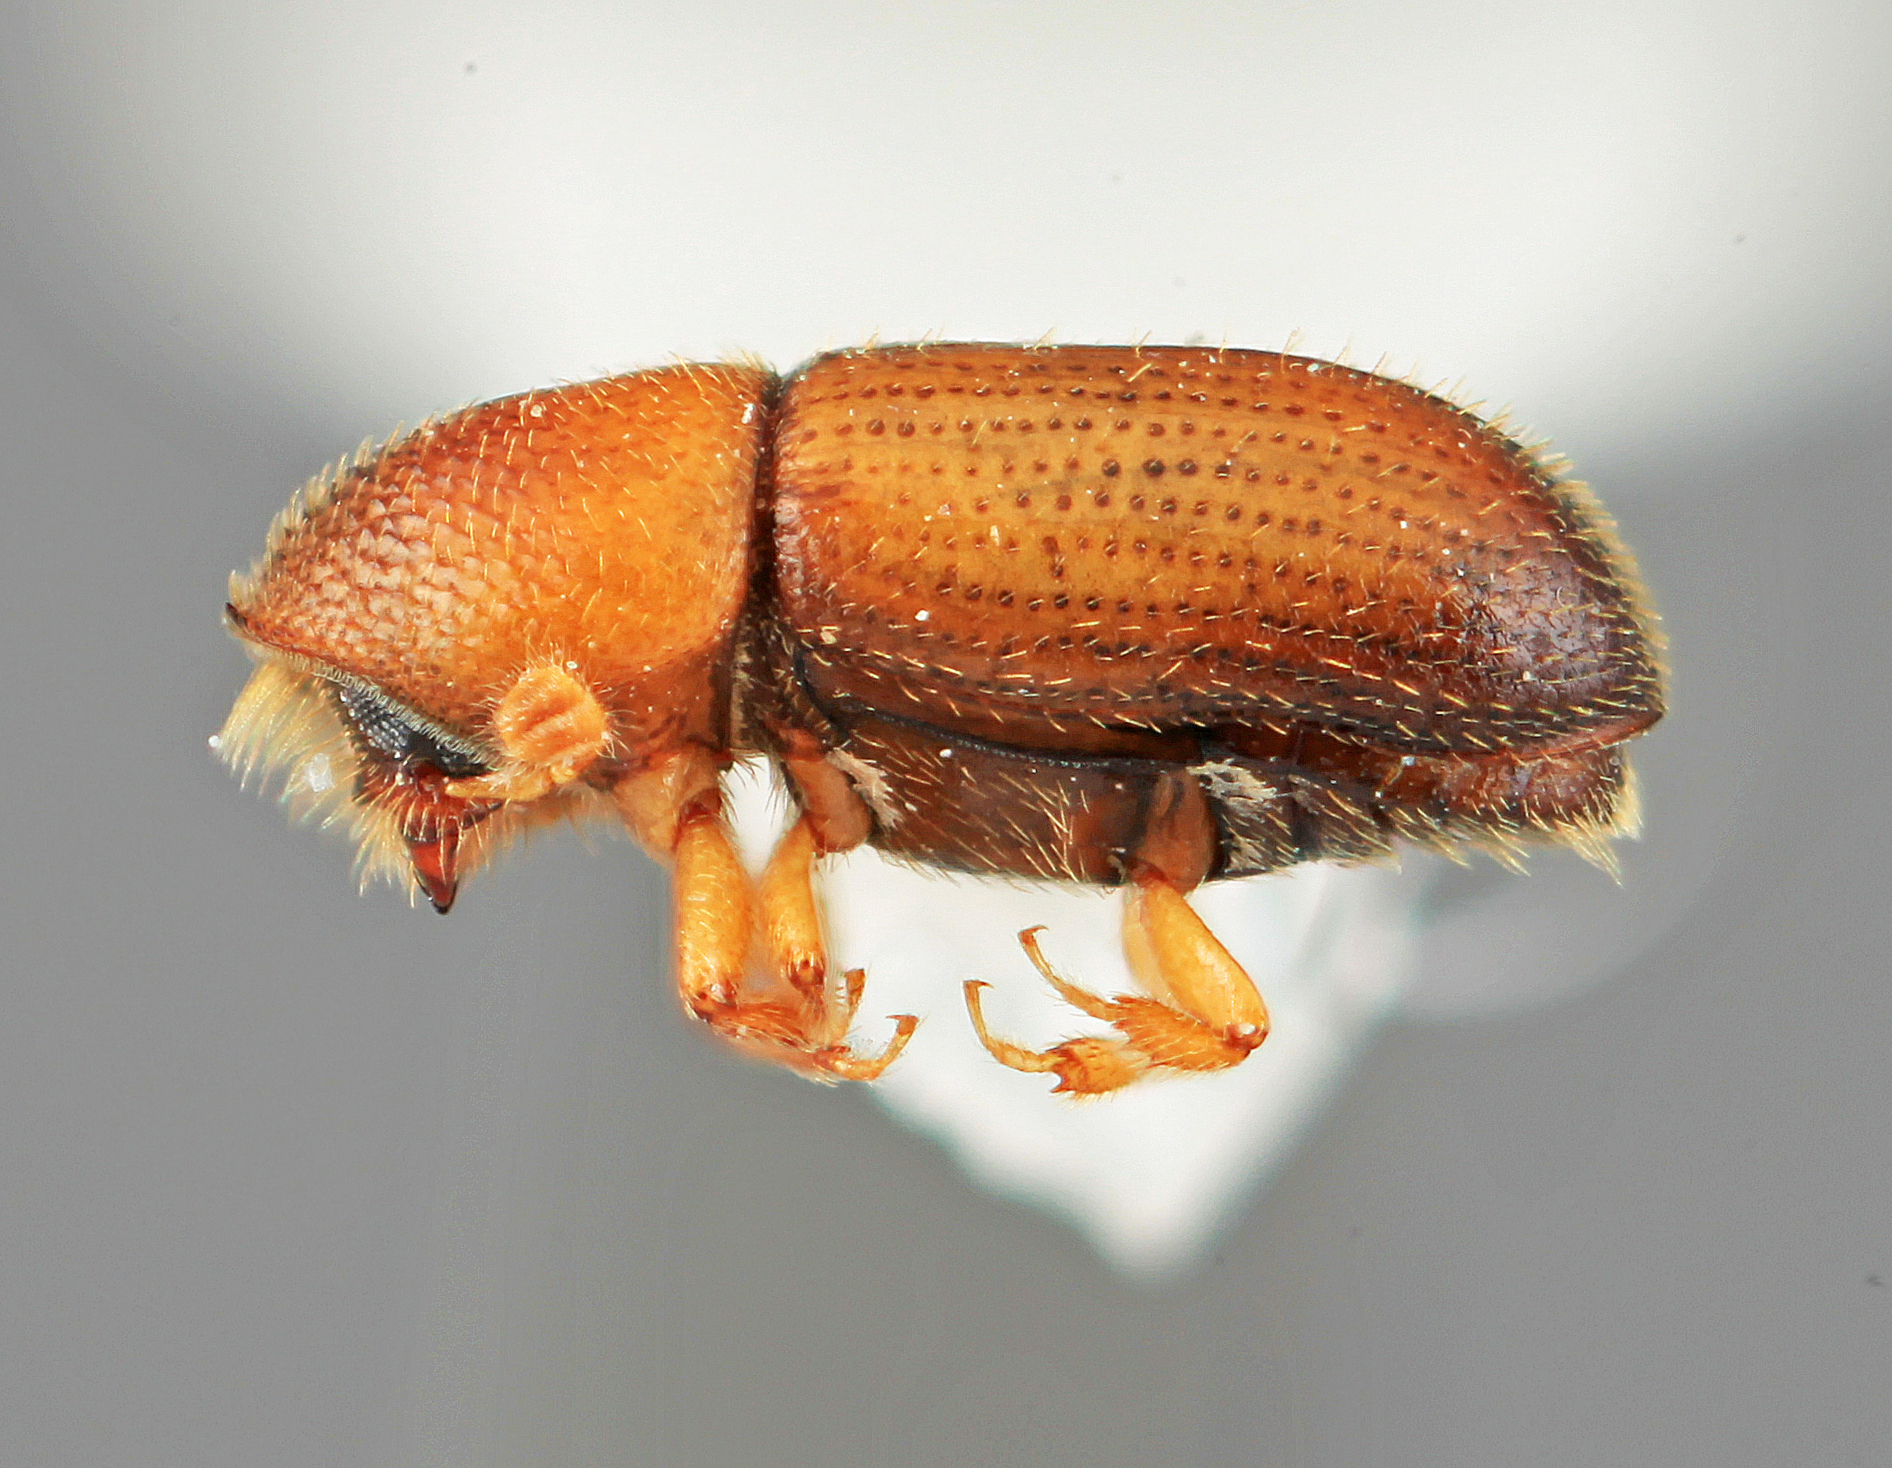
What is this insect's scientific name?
Phloeoterus burserae
